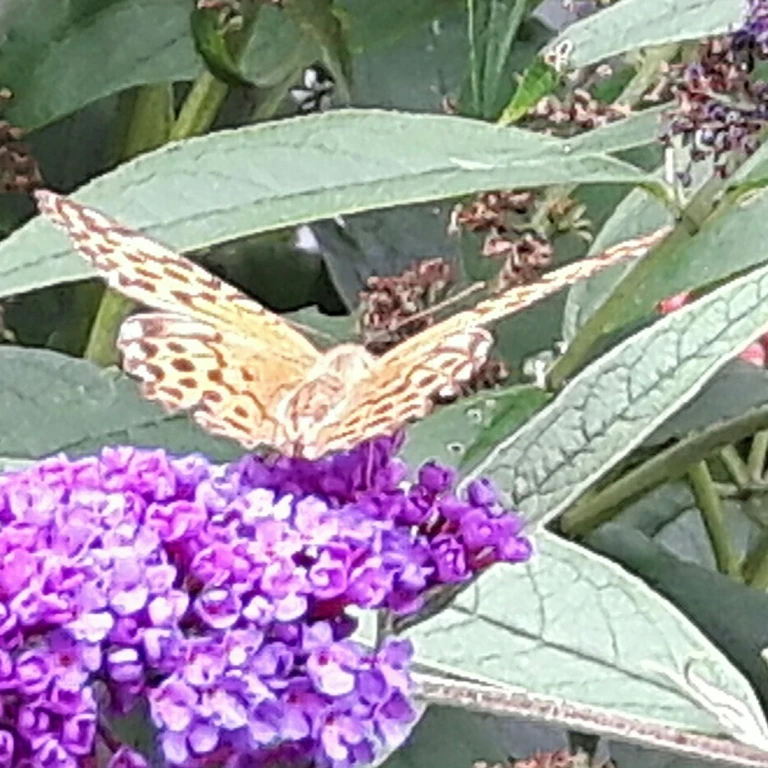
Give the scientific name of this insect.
Argynnis paphia
